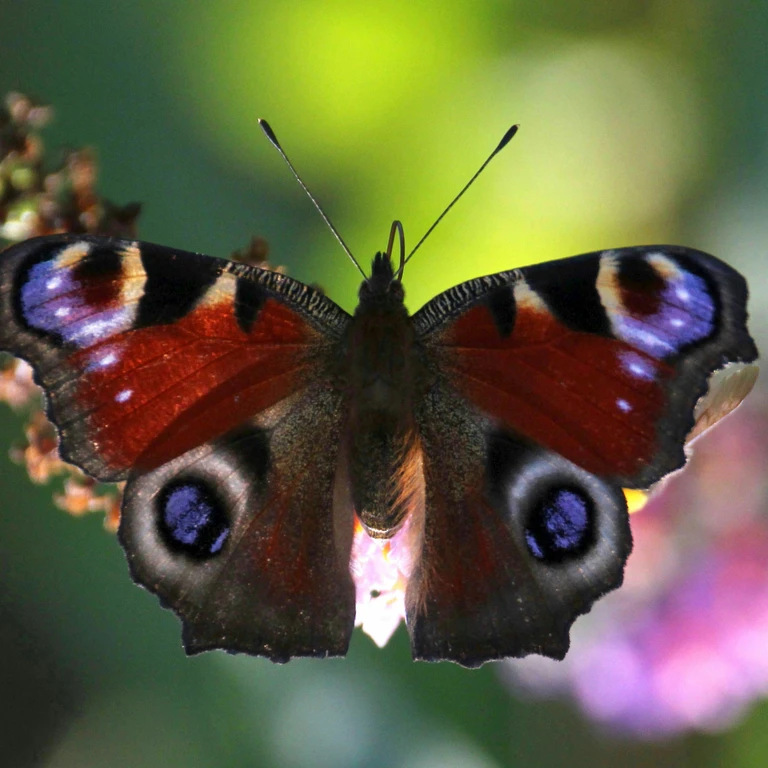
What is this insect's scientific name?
Aglais io
